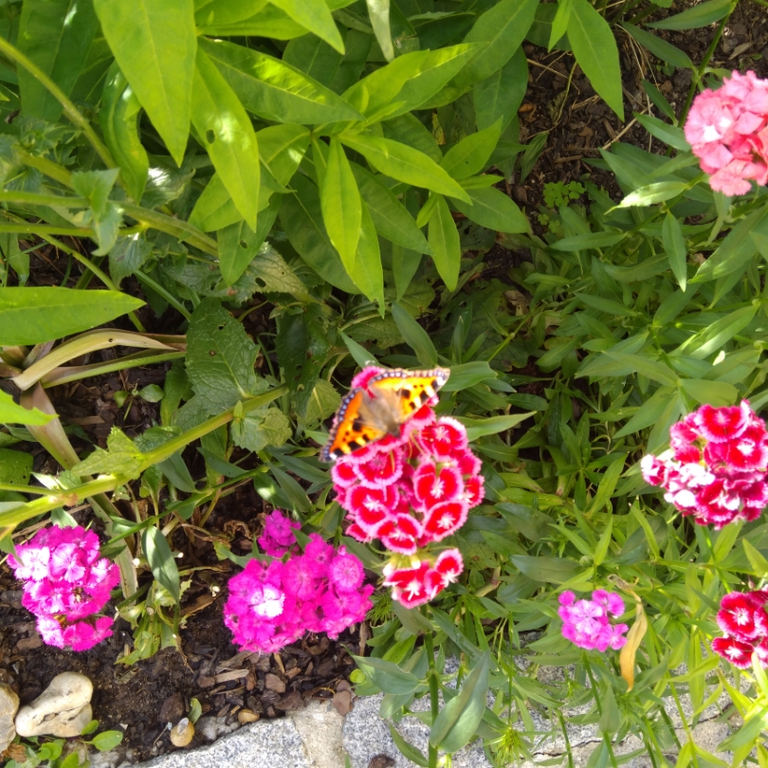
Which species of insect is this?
Aglais urticae
